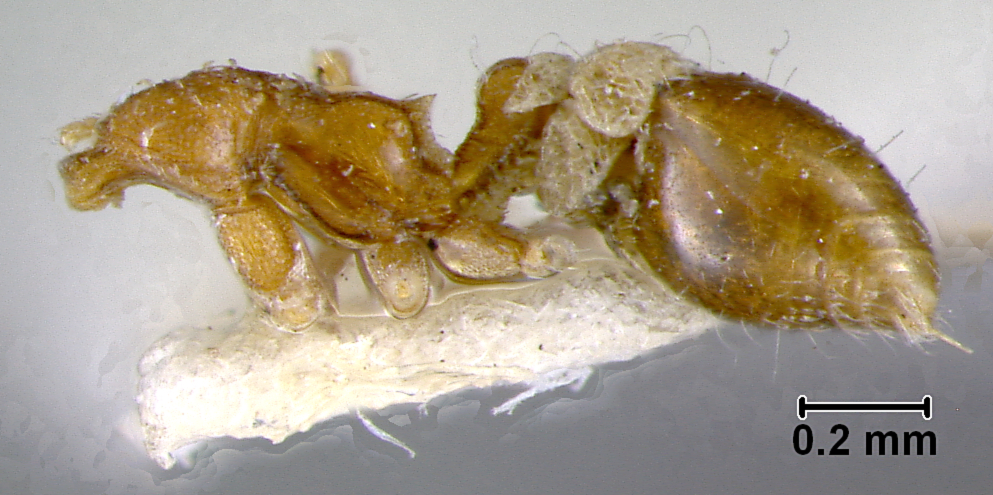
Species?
Smithistruma bunki
